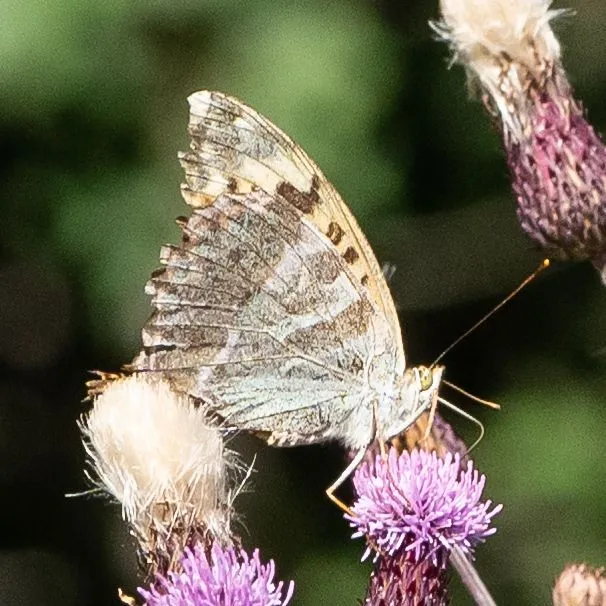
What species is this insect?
Argynnis paphia
